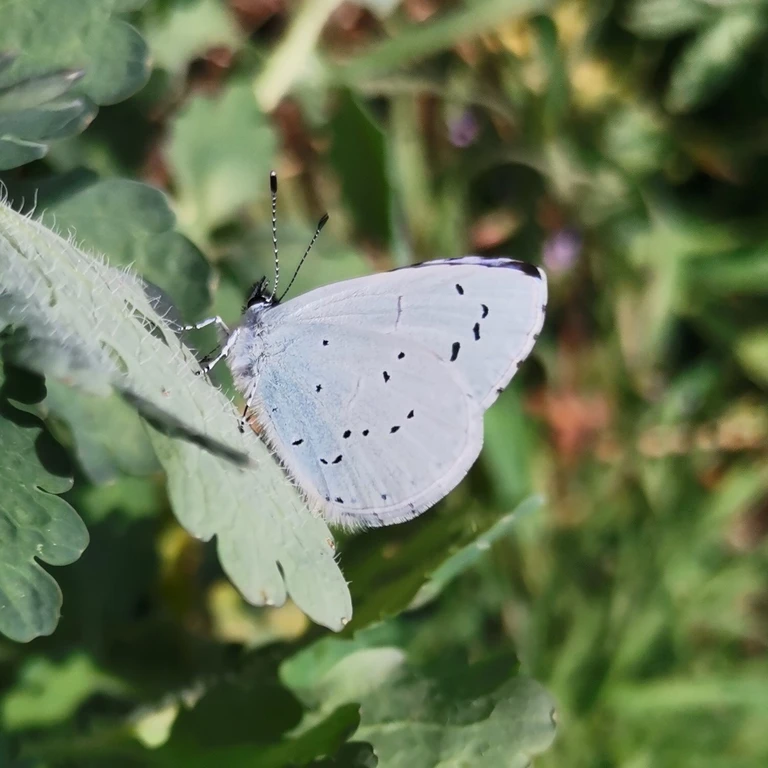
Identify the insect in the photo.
Celastrina argiolus
